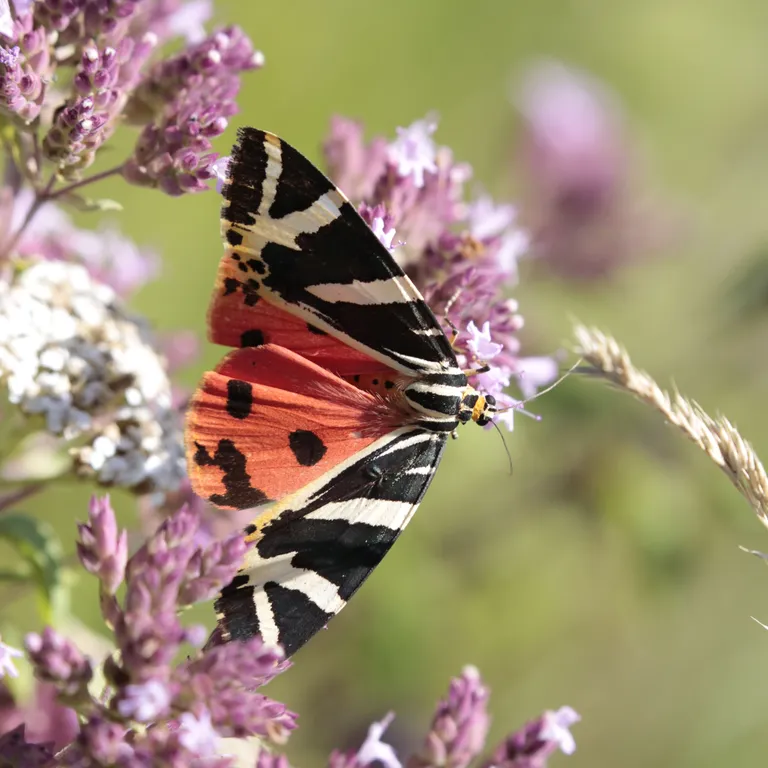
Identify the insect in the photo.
Euplagia quadripunctaria
